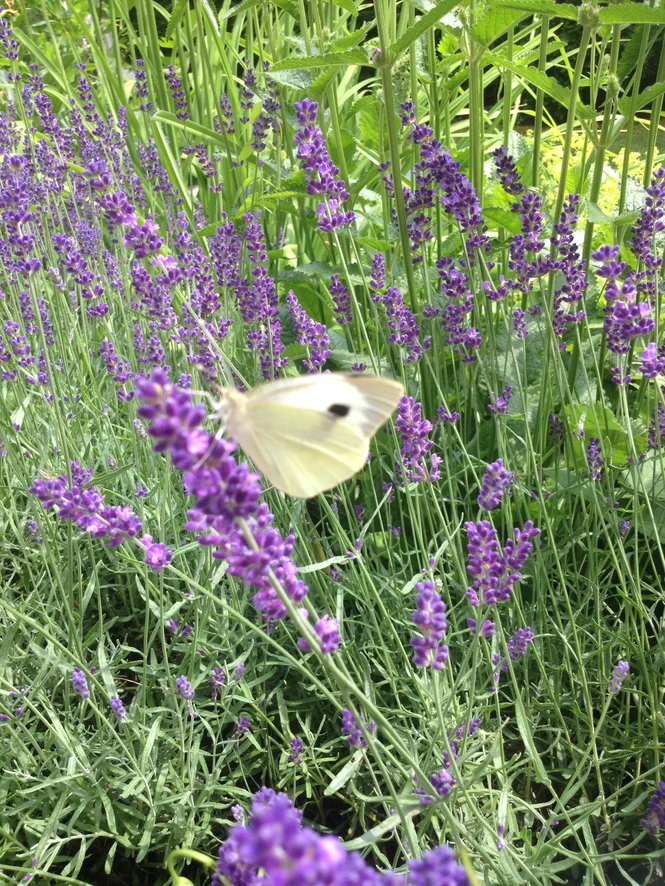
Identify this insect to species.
Pieris brassicae
